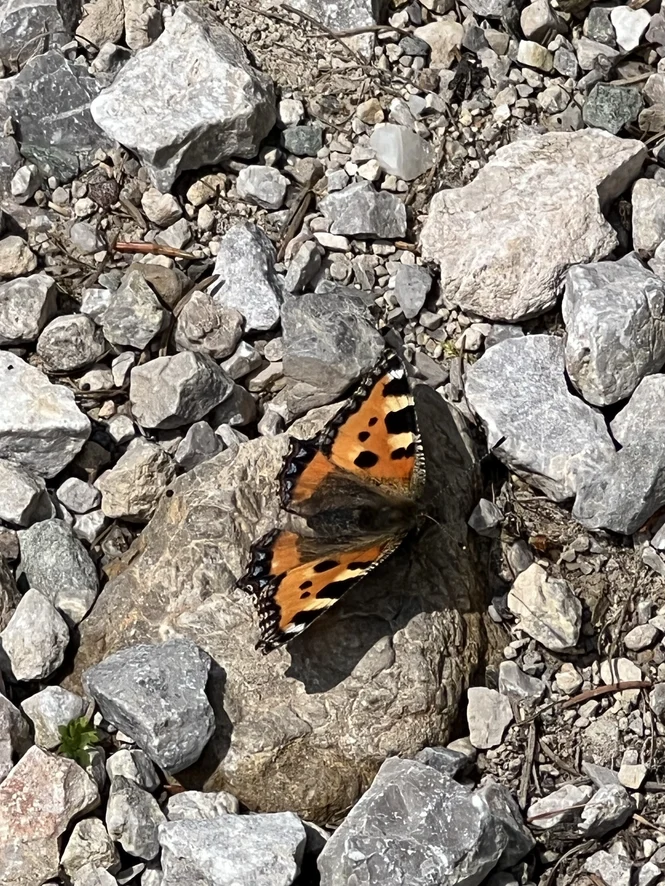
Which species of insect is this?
Aglais urticae
